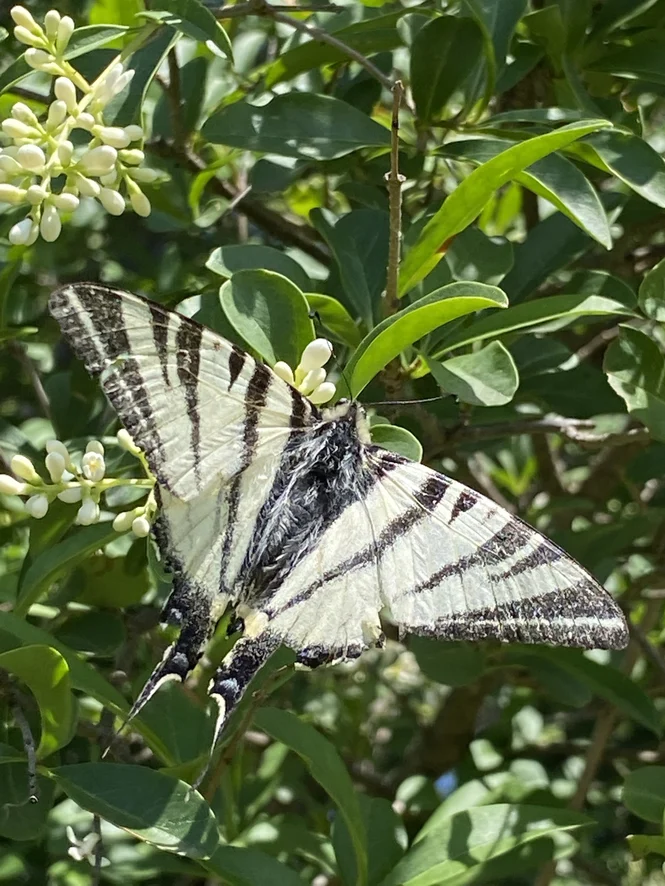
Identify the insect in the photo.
Iphiclides podalirius
